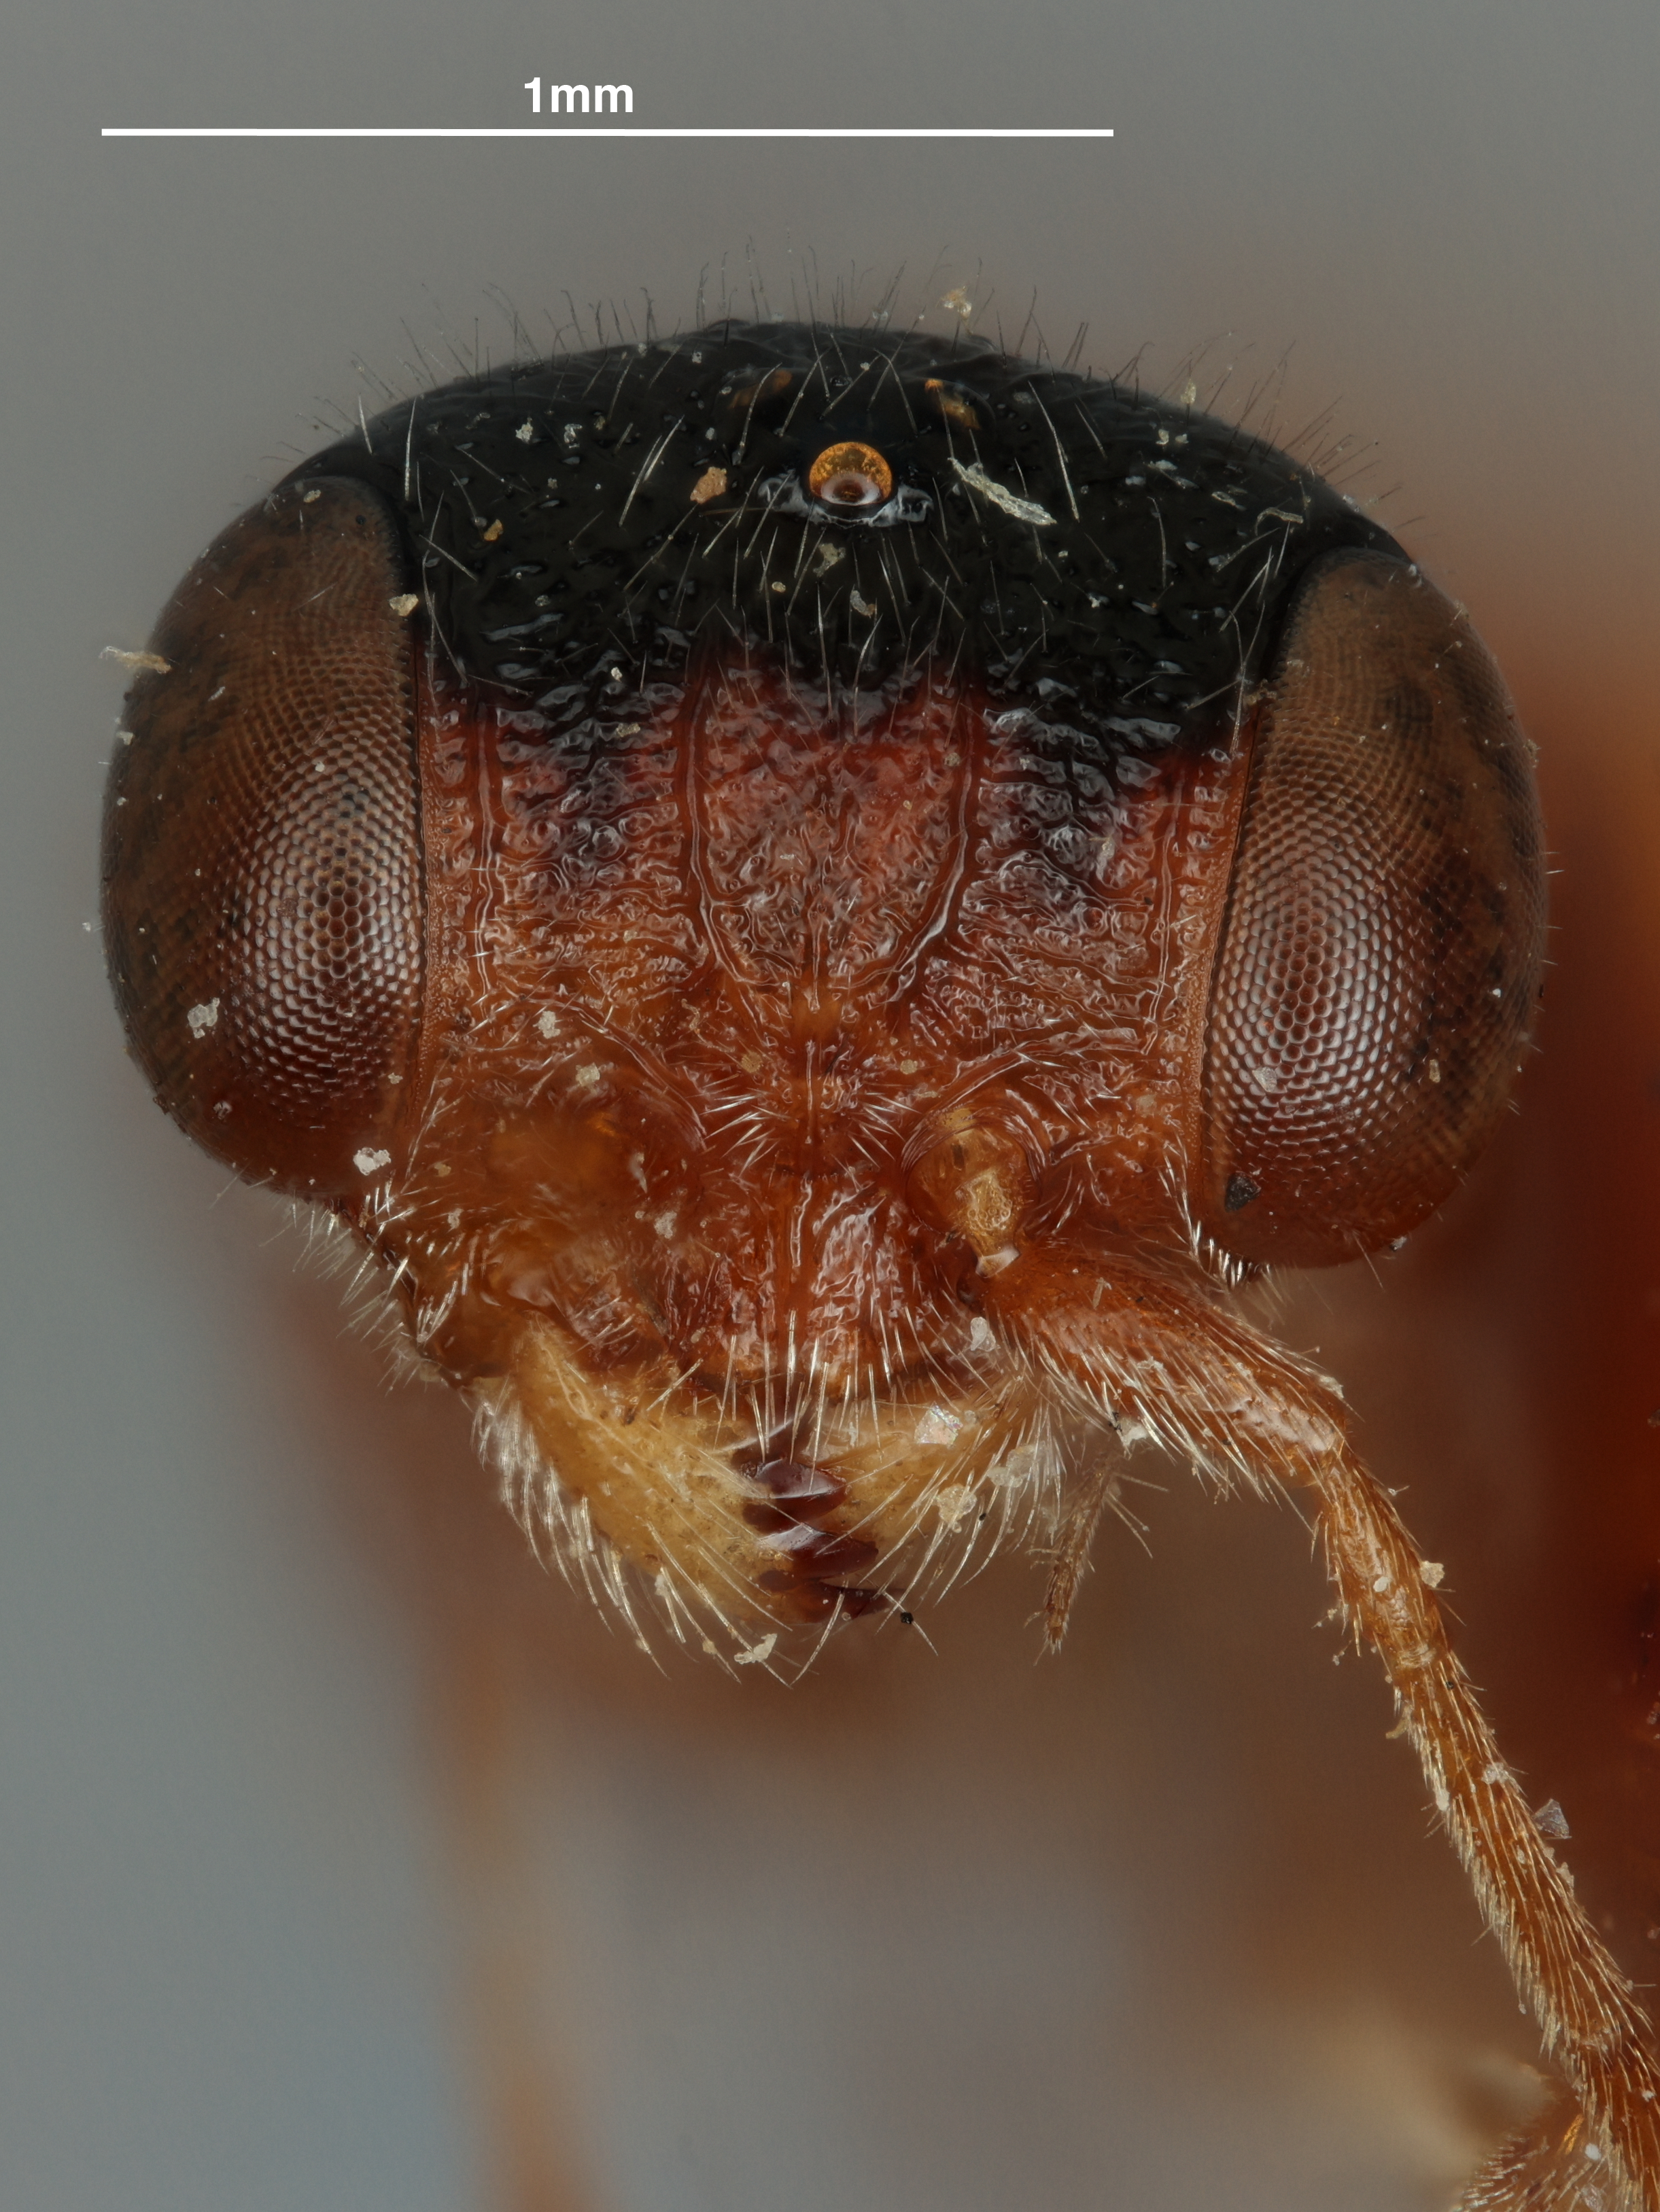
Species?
Deinodryinus variabilis
